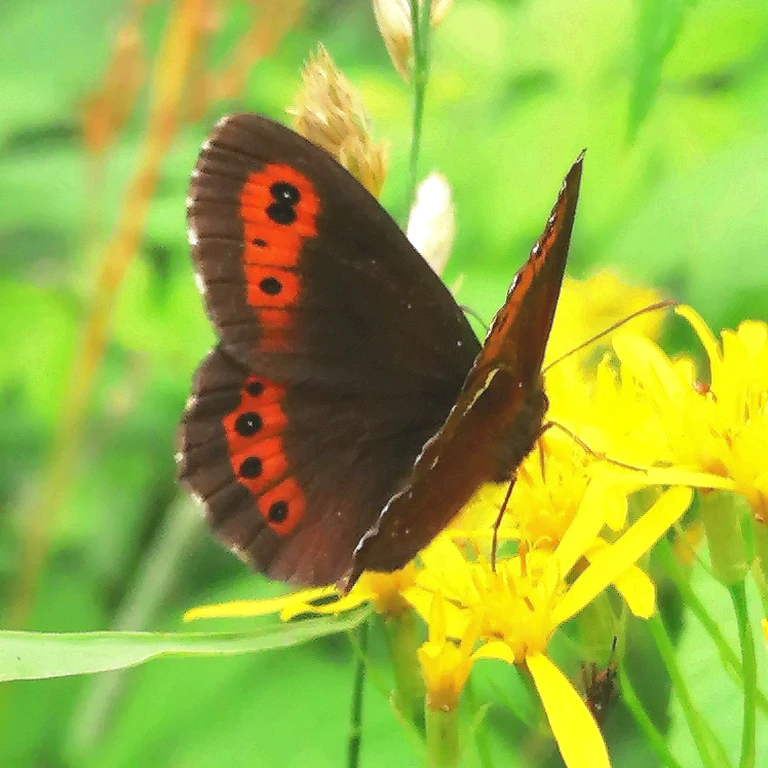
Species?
Erebia ligea
